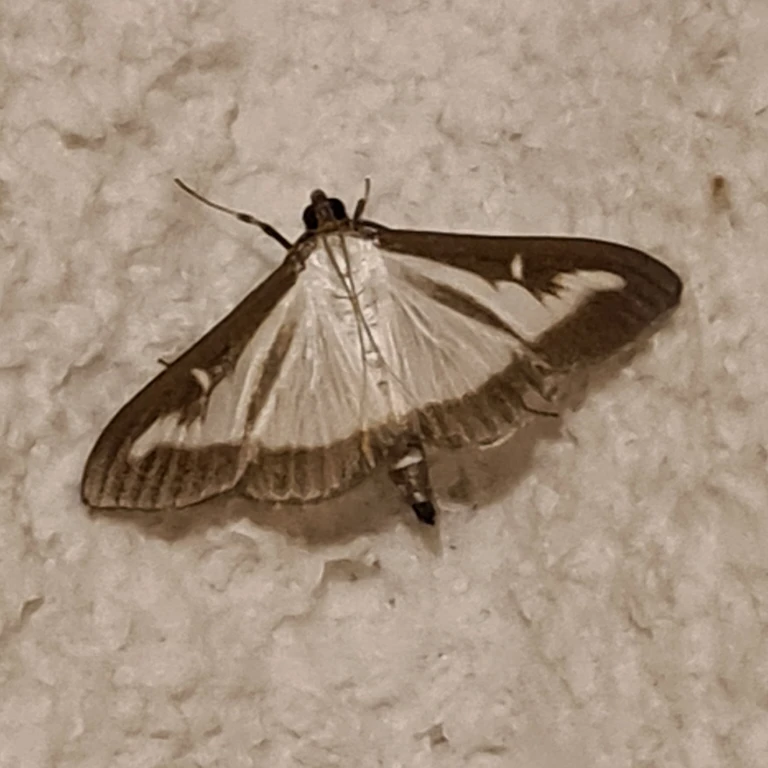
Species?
Cydalima perspectalis
